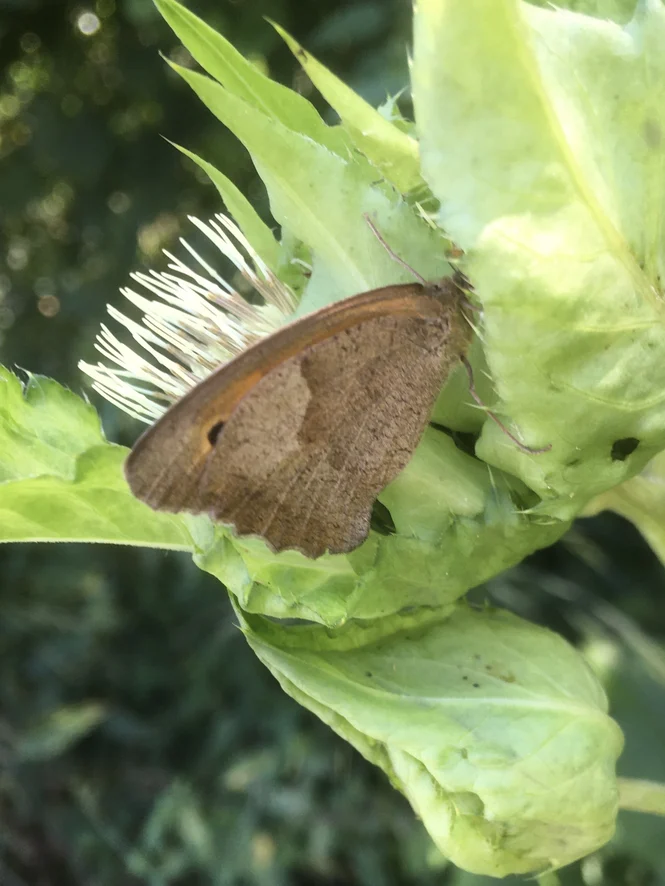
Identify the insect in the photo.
Maniola jurtina
